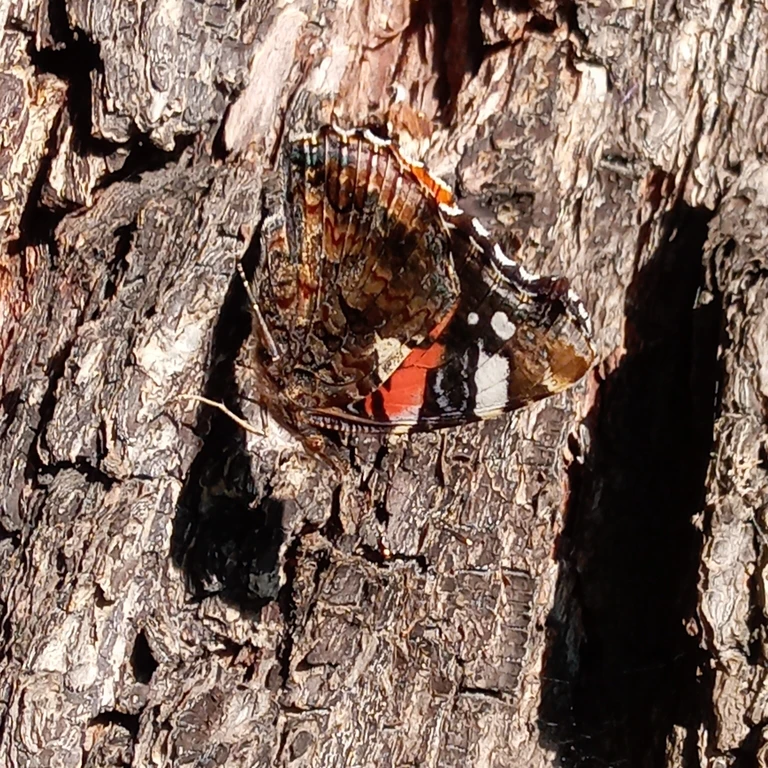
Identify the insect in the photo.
Vanessa atalanta
